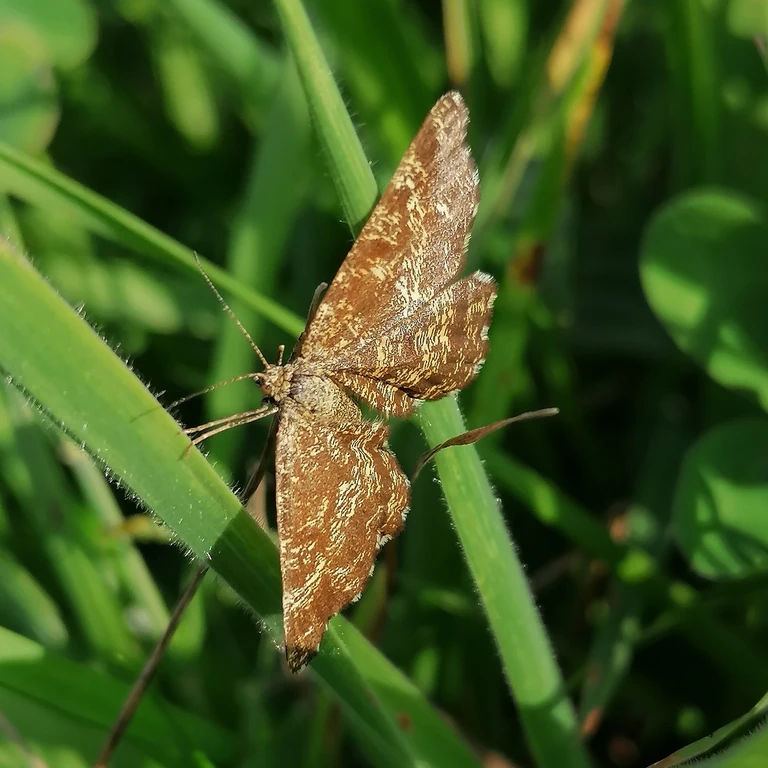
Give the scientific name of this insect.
Ematurga atomaria
